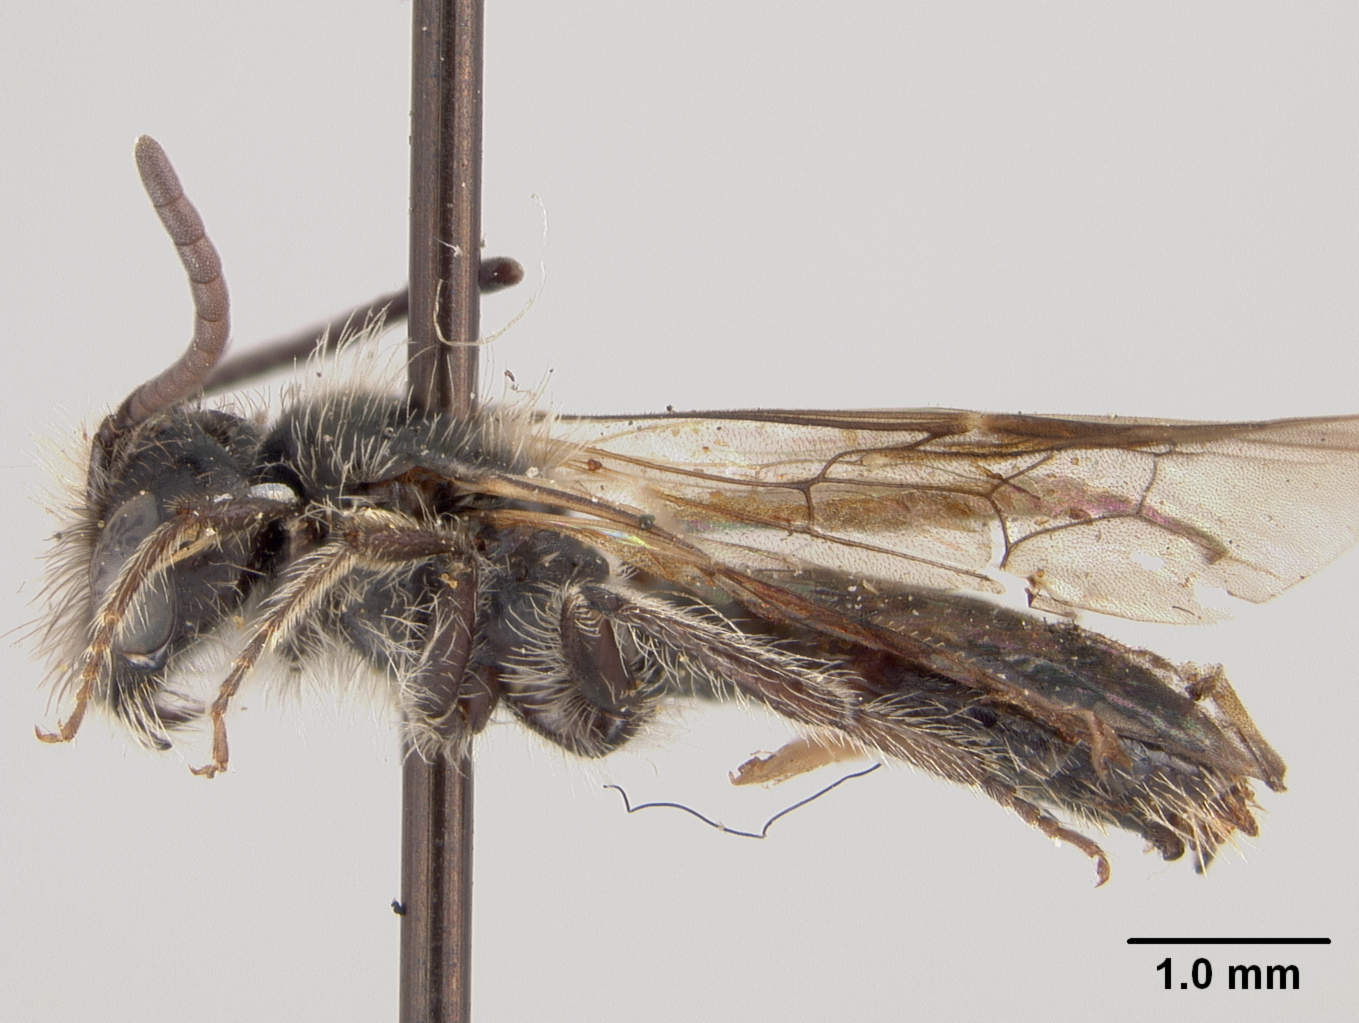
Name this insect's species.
Panurginus nigrellus
